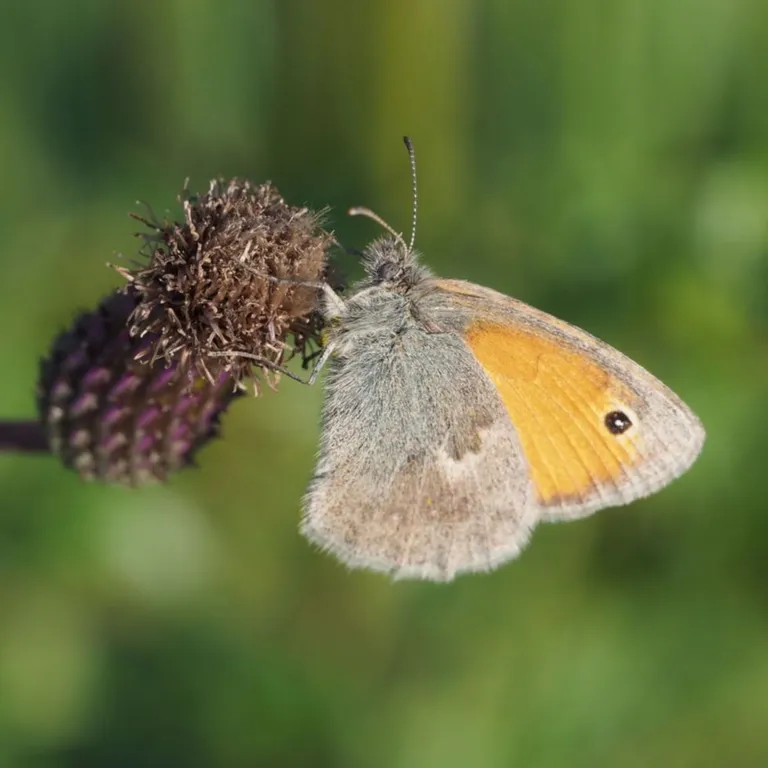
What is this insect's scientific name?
Coenonympha pamphilus
